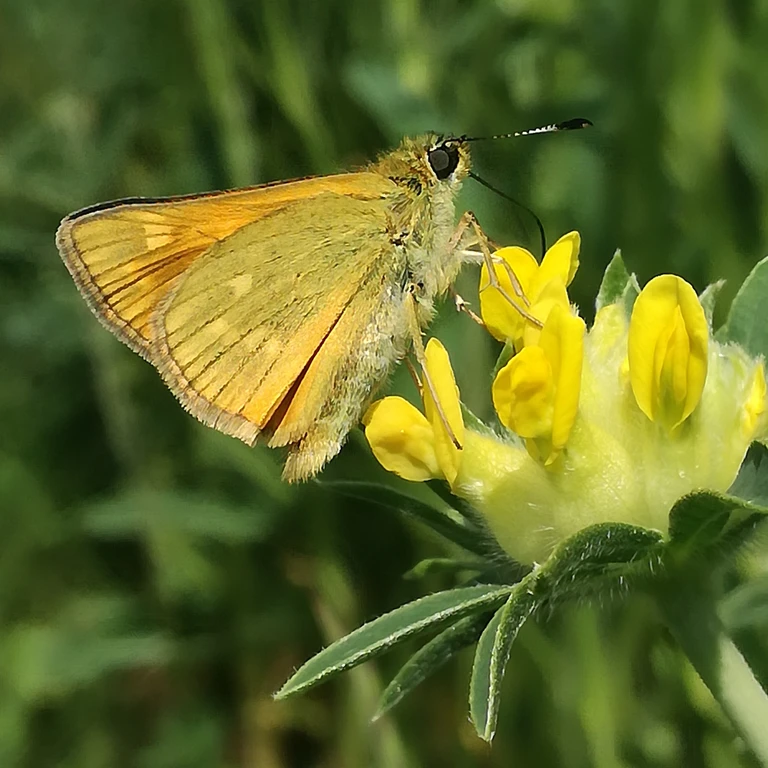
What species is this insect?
Ochlodes sylvanus (also Ochlodes venata)
